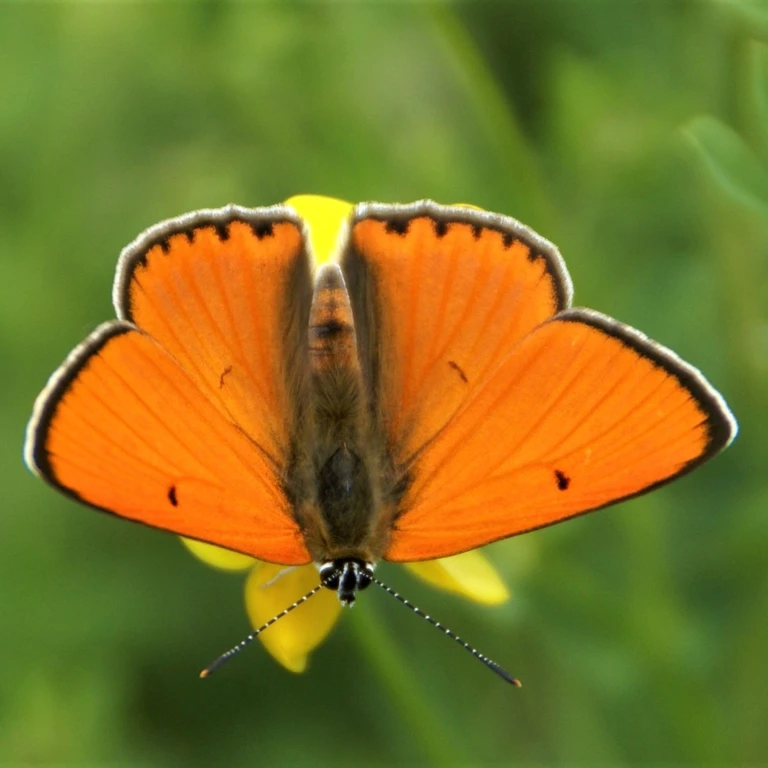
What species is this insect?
Lycaena dispar
